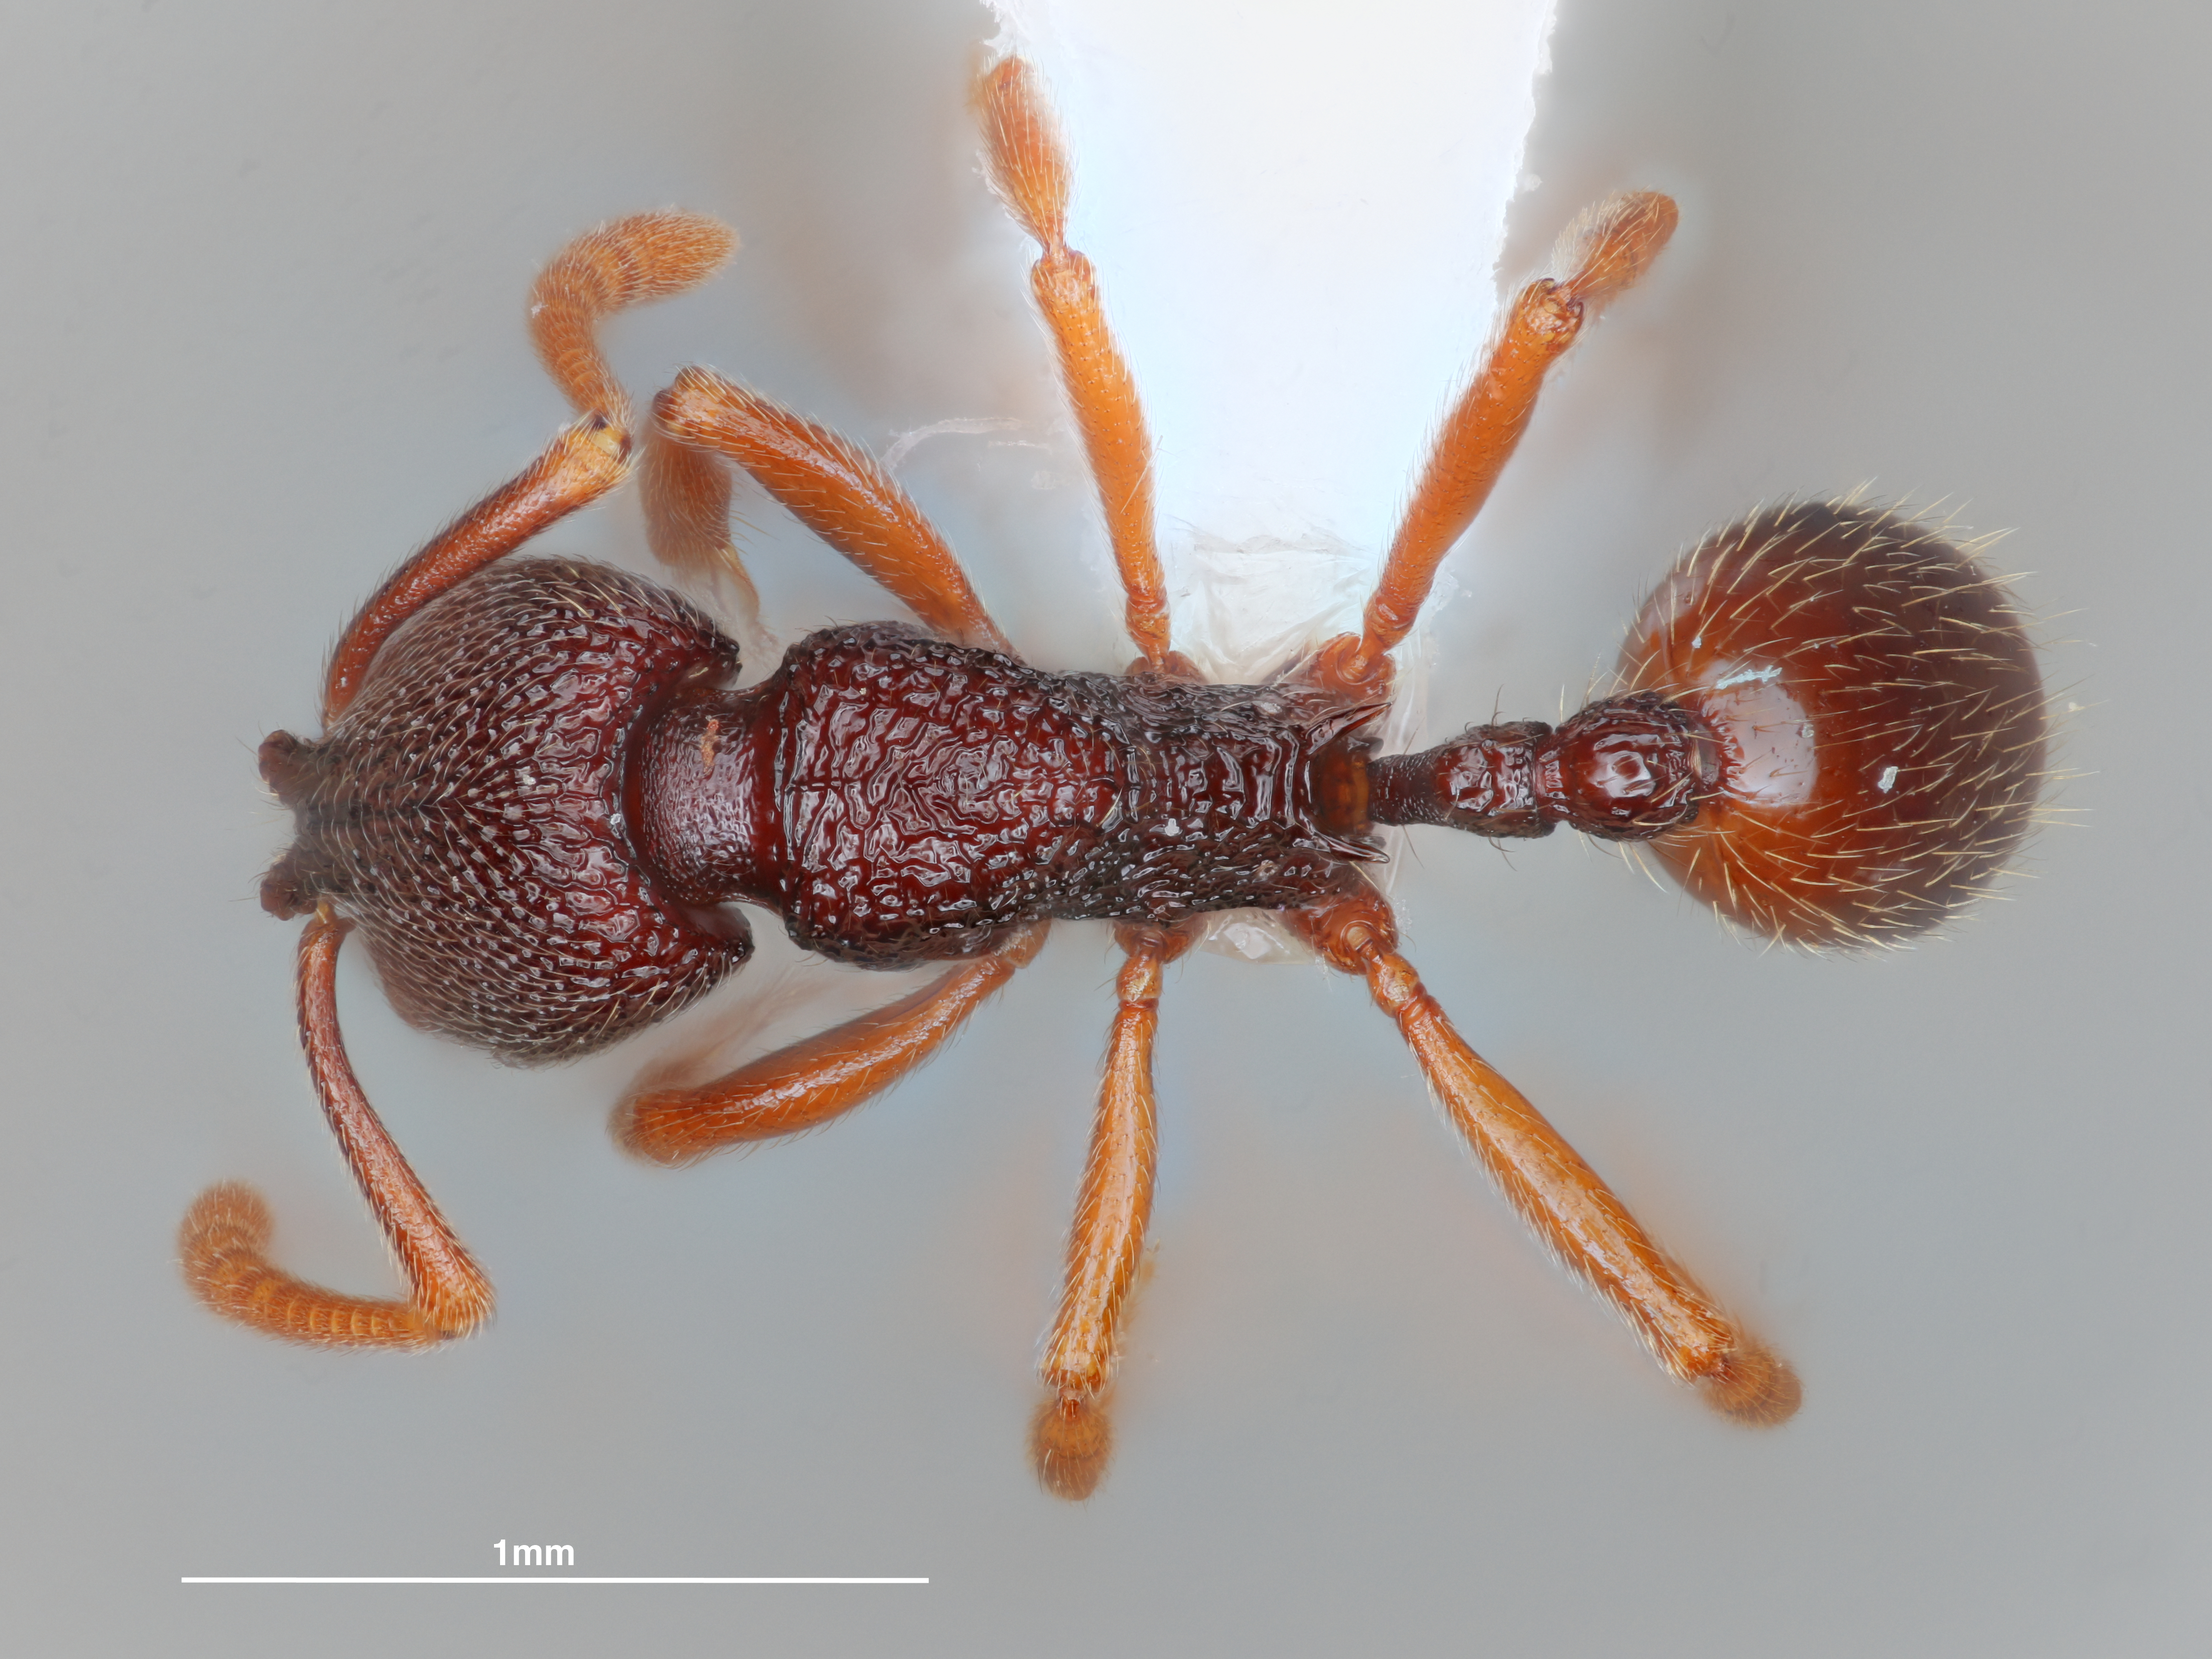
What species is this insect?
Stenamma cusuco
